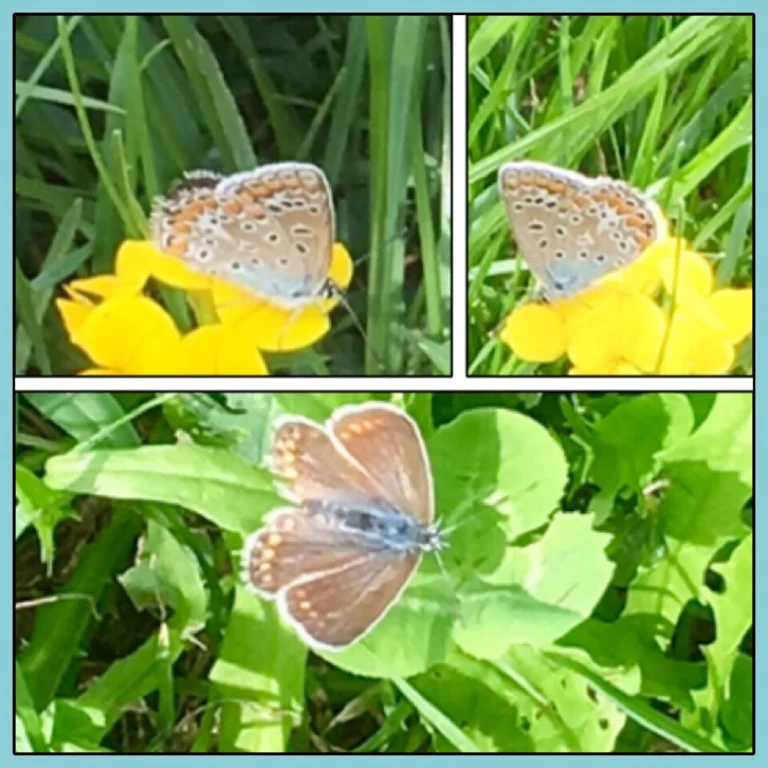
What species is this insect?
Polyommatus icarus
